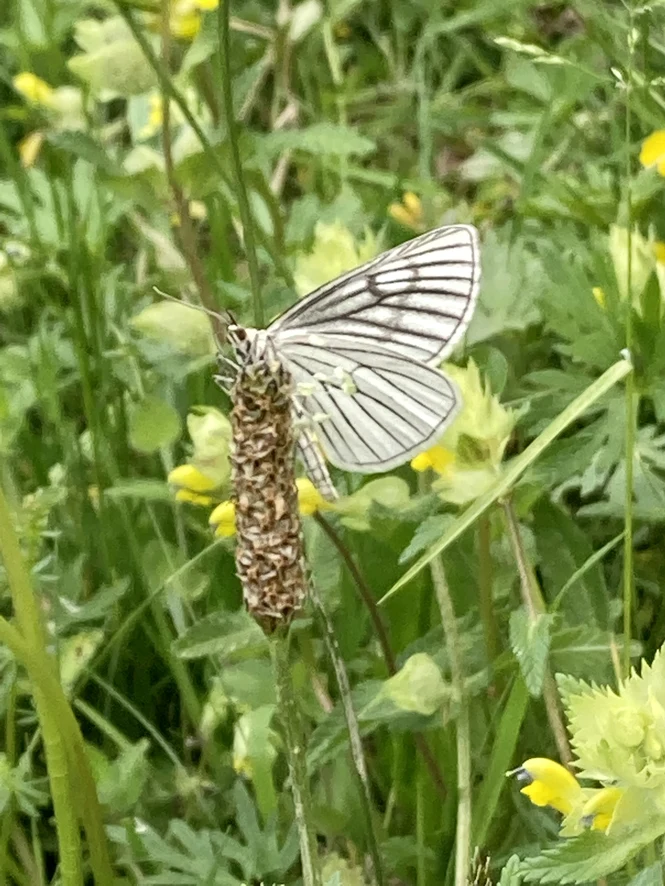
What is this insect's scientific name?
Siona lineata
